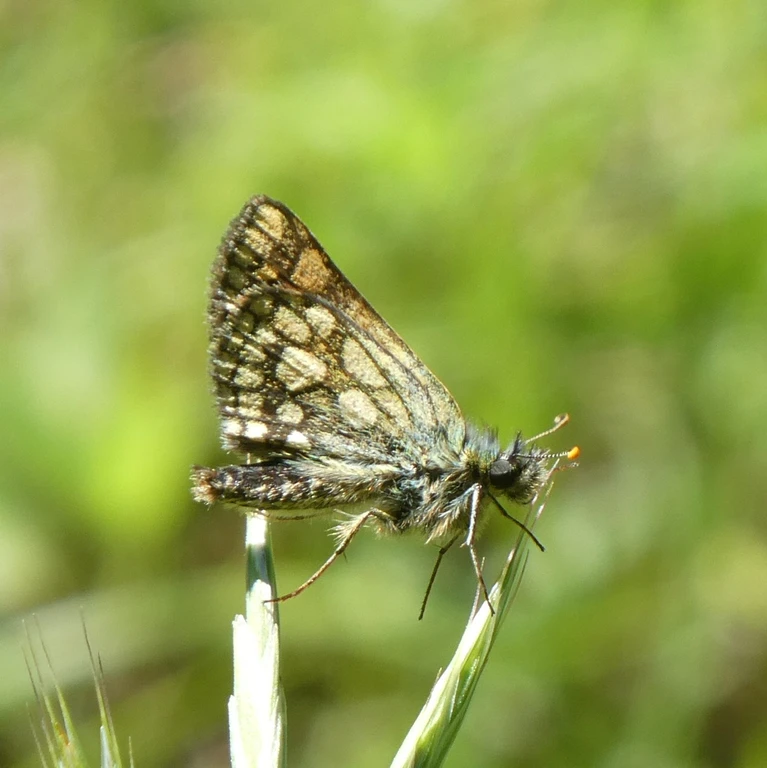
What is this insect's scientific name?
Carterocephalus palaemon
